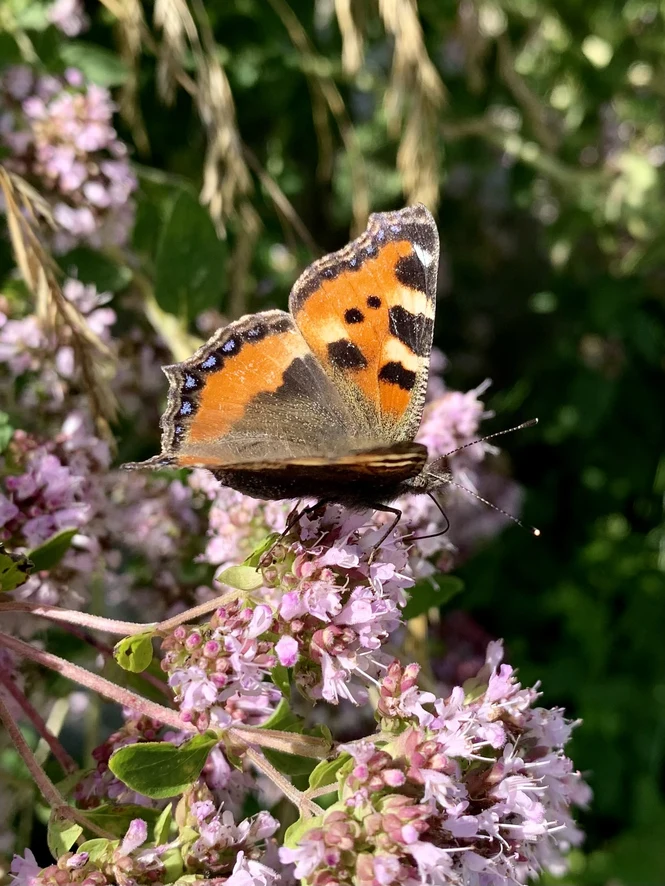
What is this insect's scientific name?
Aglais urticae
